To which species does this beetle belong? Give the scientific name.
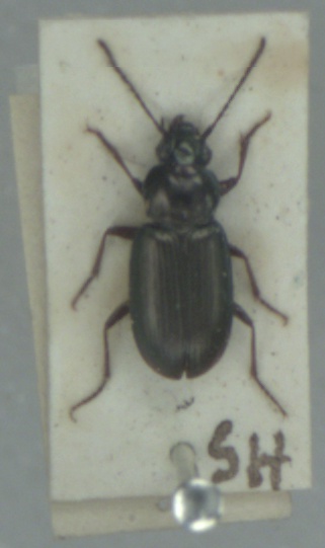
Pogonus chalceus
